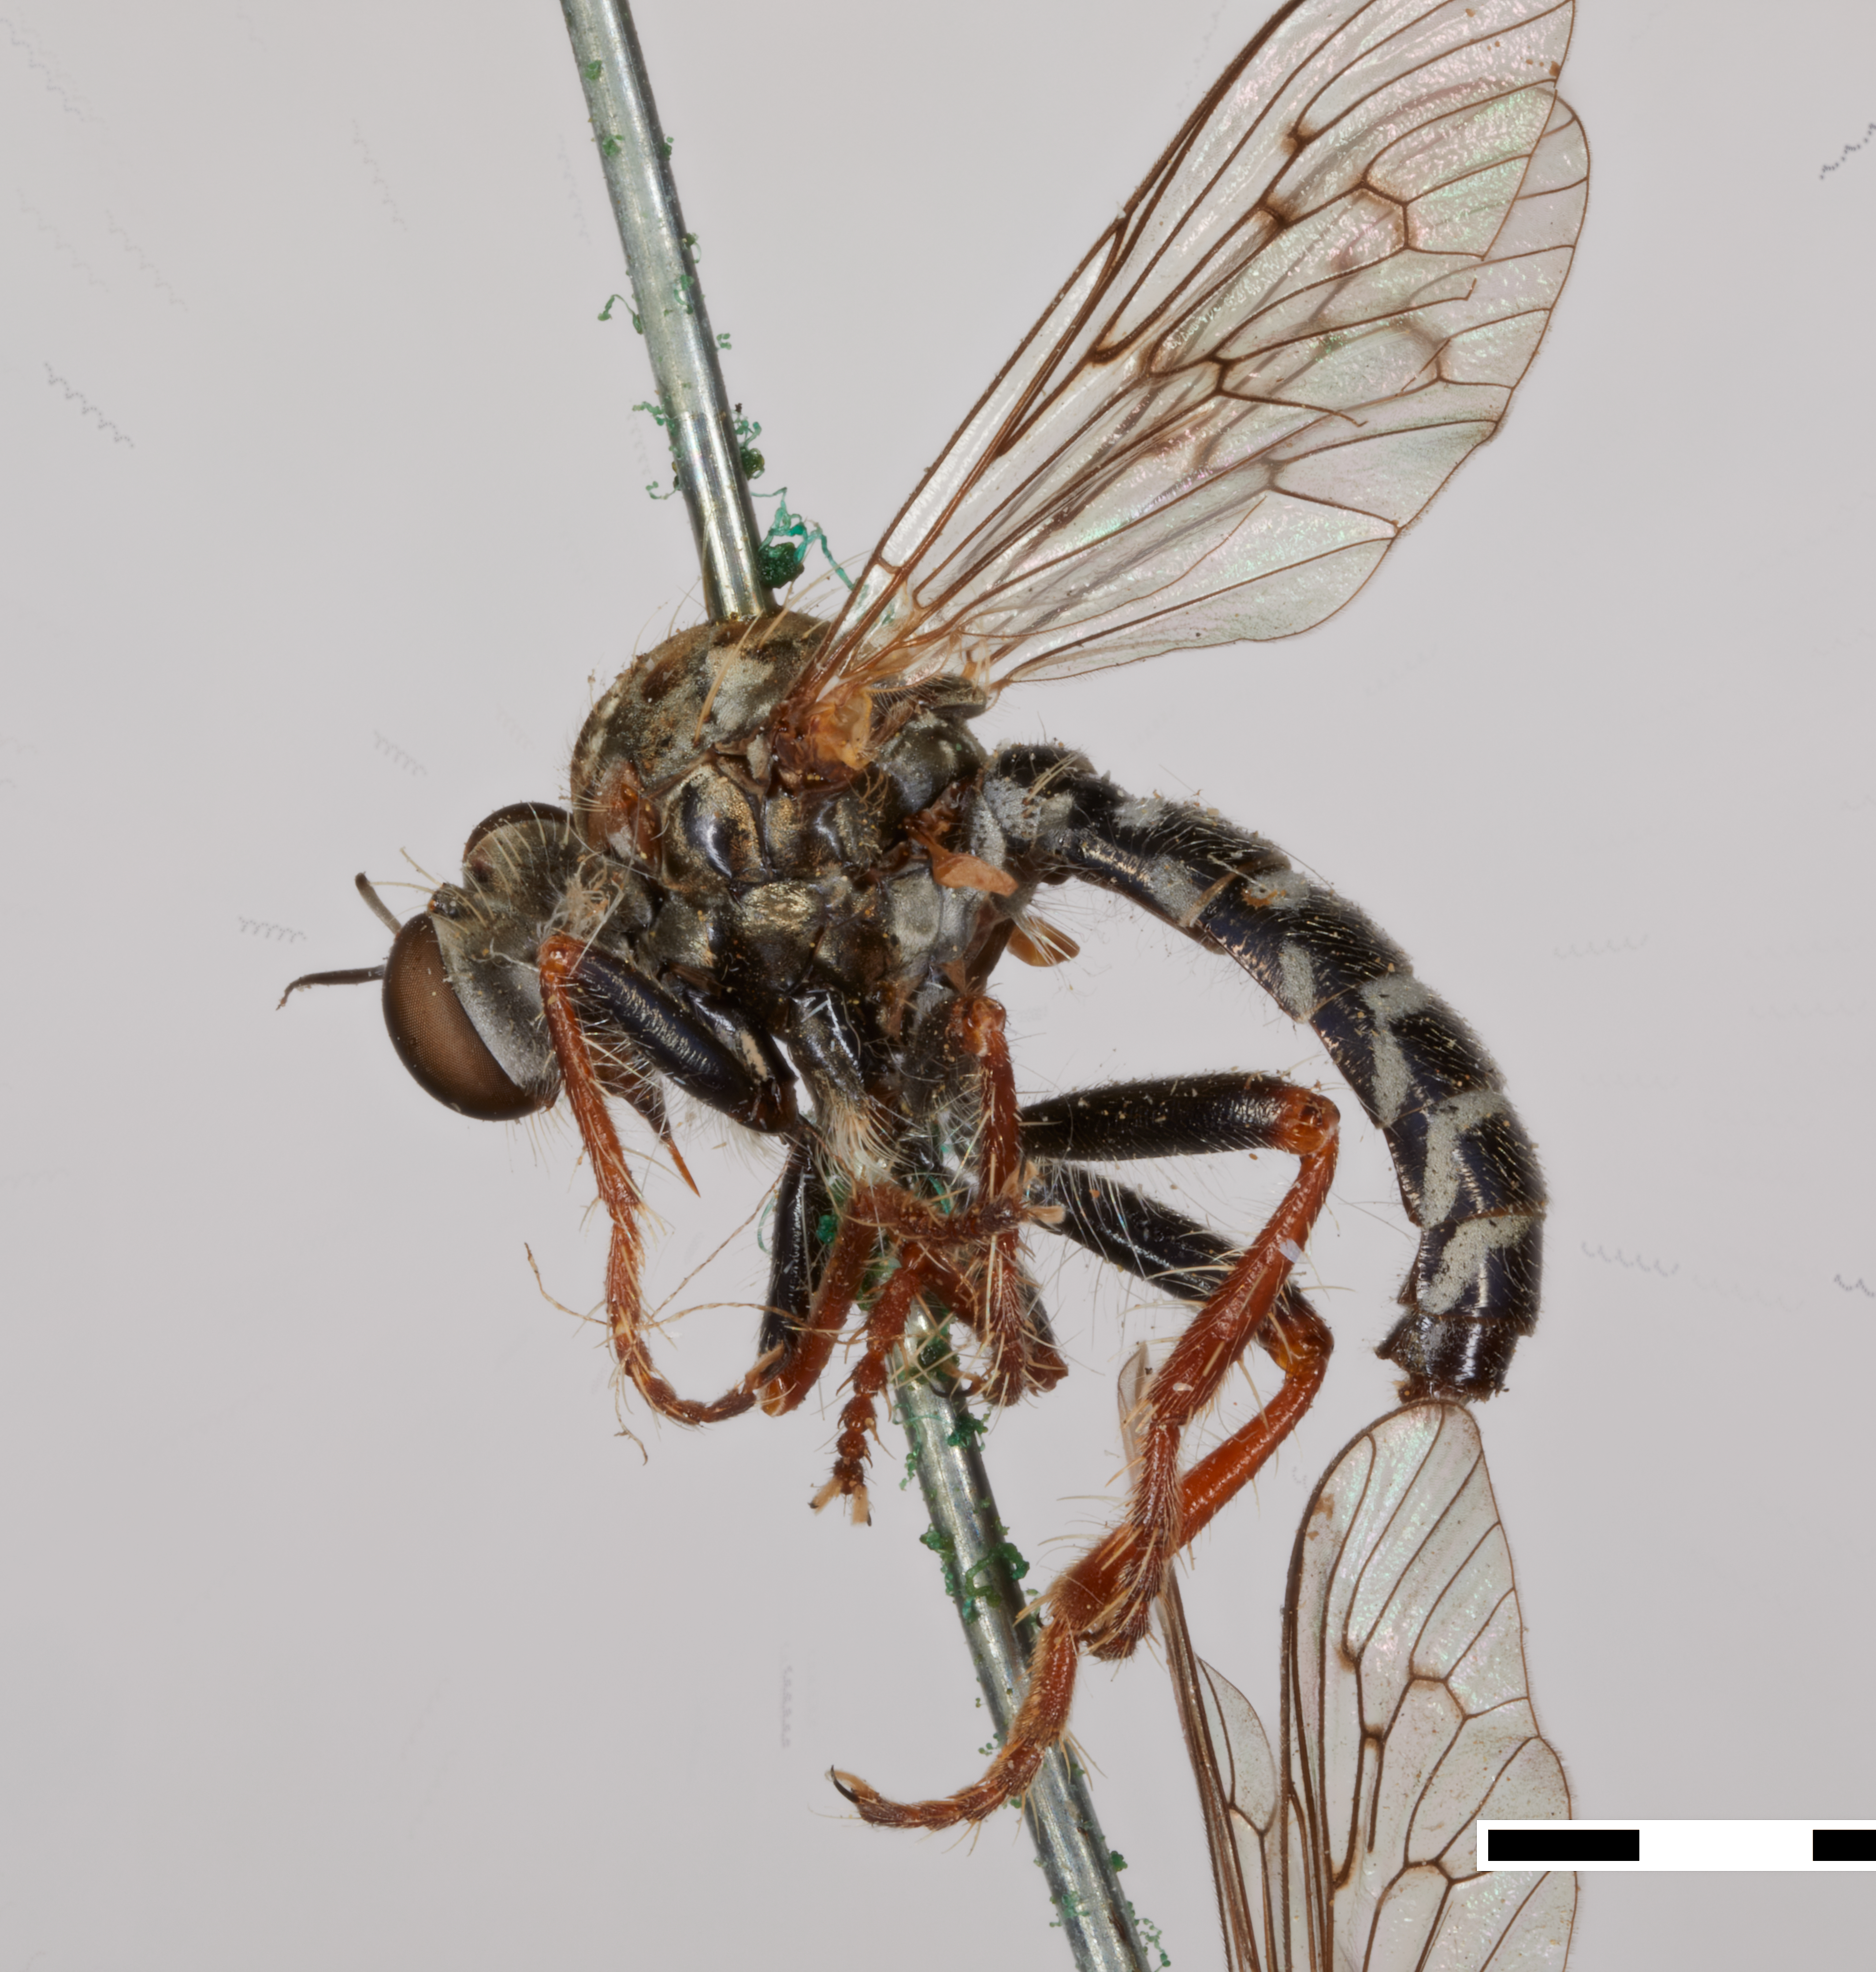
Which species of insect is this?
Metapogon punctipennis
